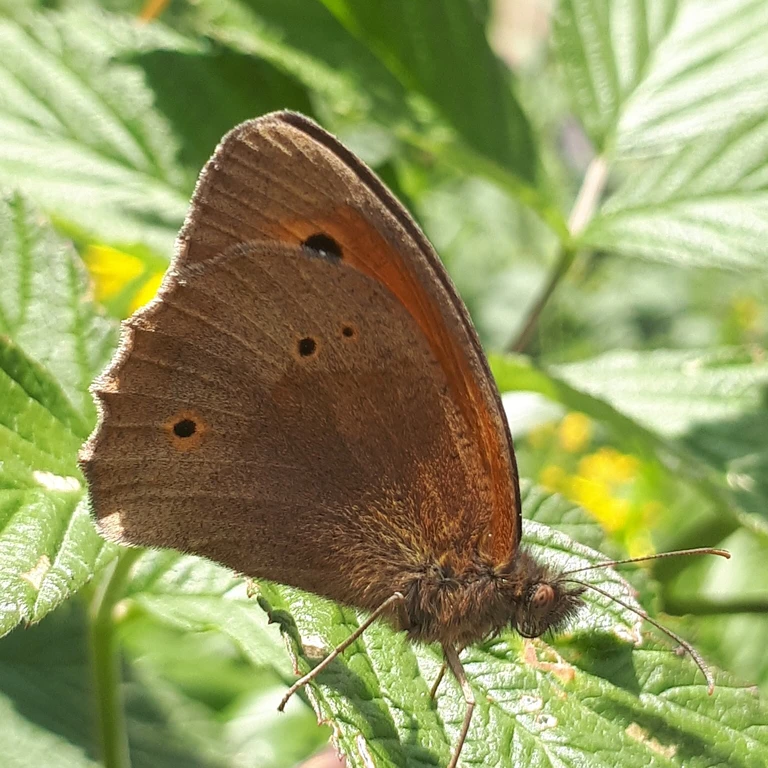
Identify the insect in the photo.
Maniola jurtina
